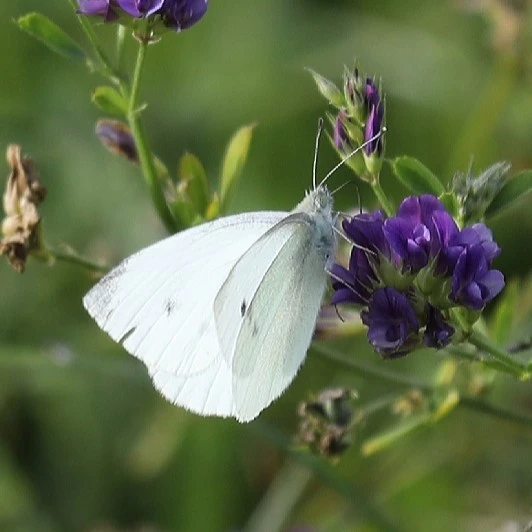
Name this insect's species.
Pieris rapae
